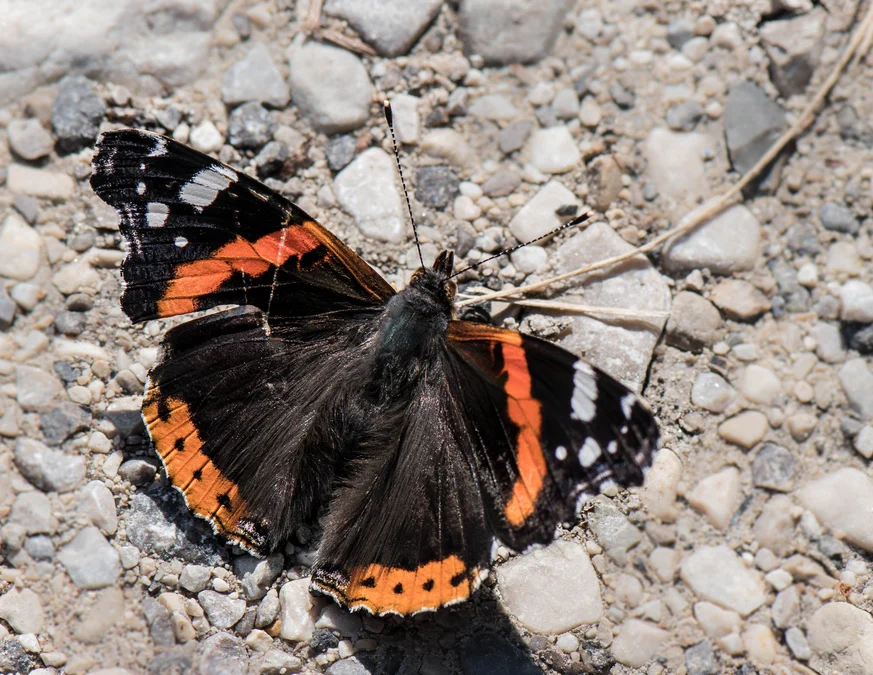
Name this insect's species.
Vanessa atalanta
